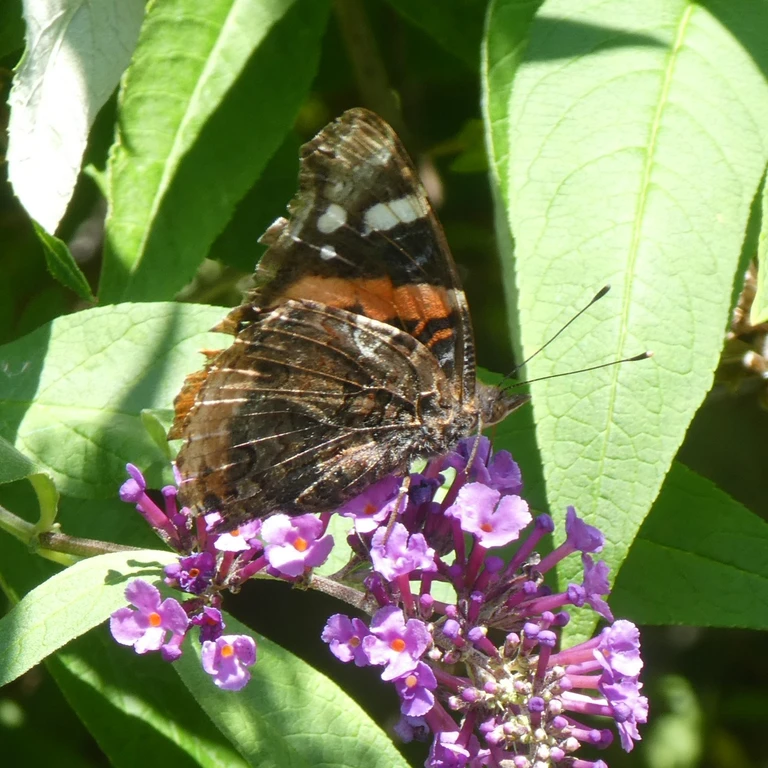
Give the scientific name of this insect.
Vanessa atalanta
